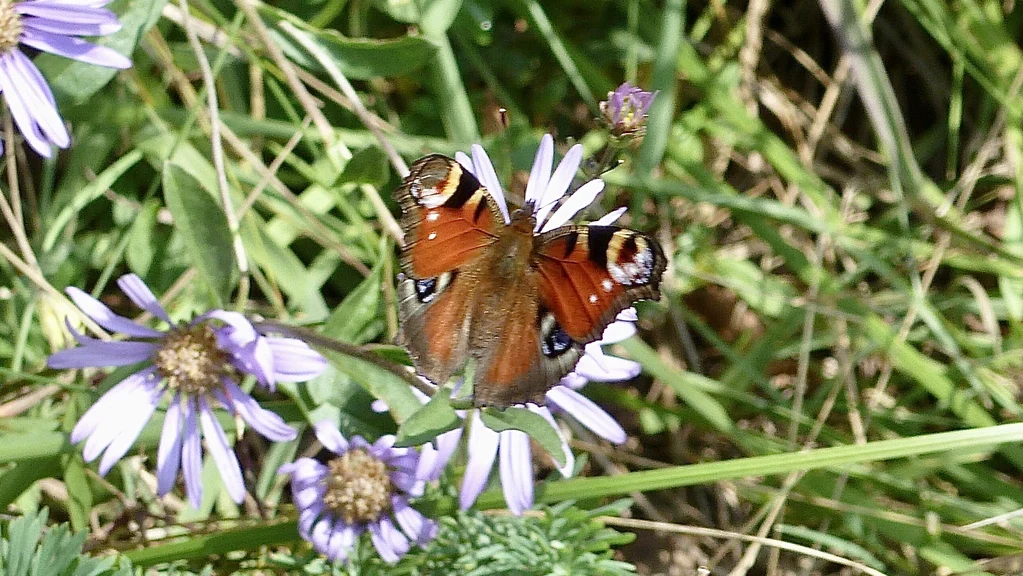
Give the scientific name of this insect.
Aglais io
